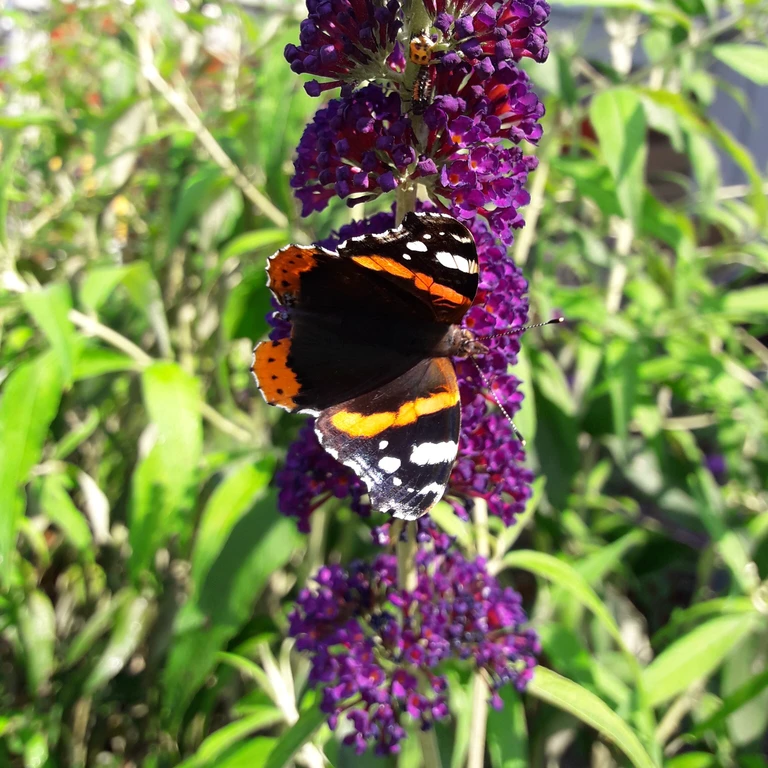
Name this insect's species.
Vanessa atalanta
